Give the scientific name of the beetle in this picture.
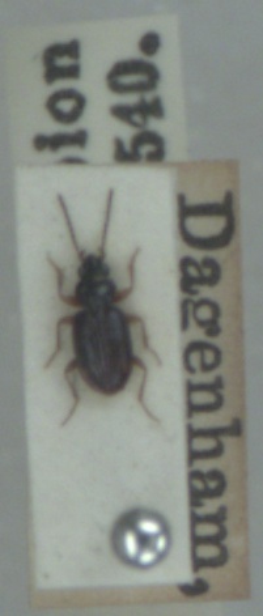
Bembidion assimile
